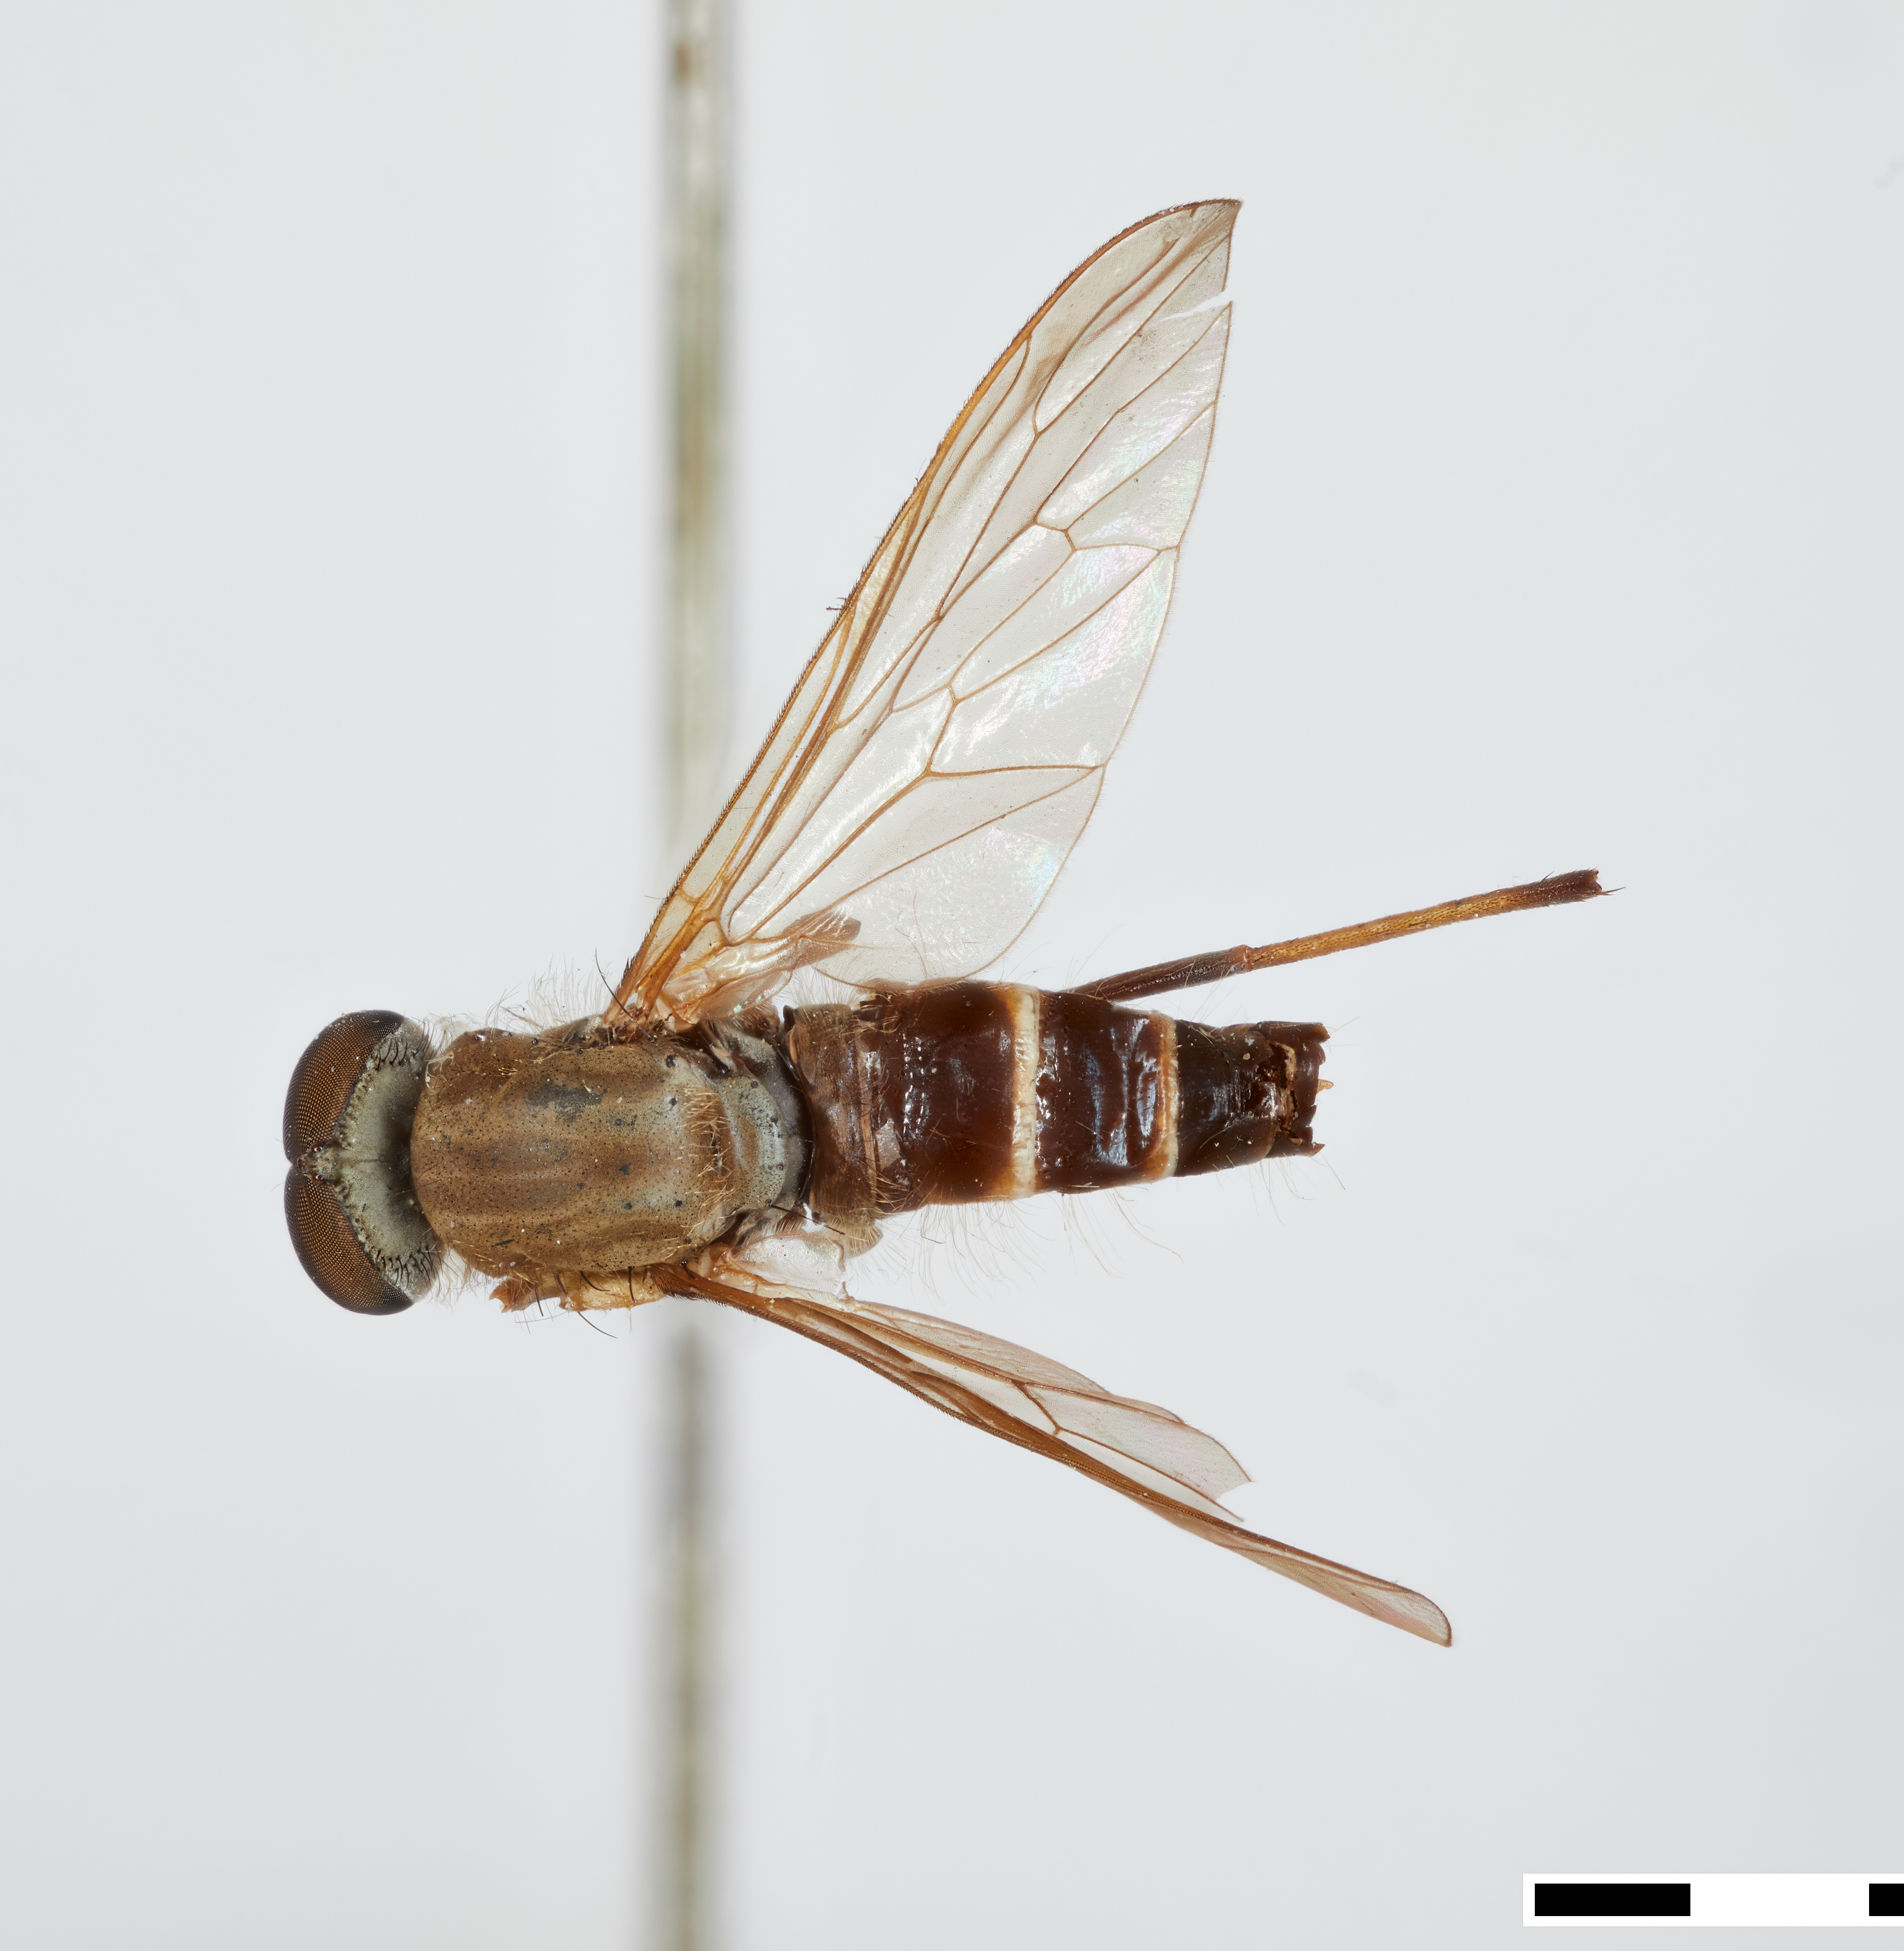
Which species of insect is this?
Melanacrosathe siamensis
